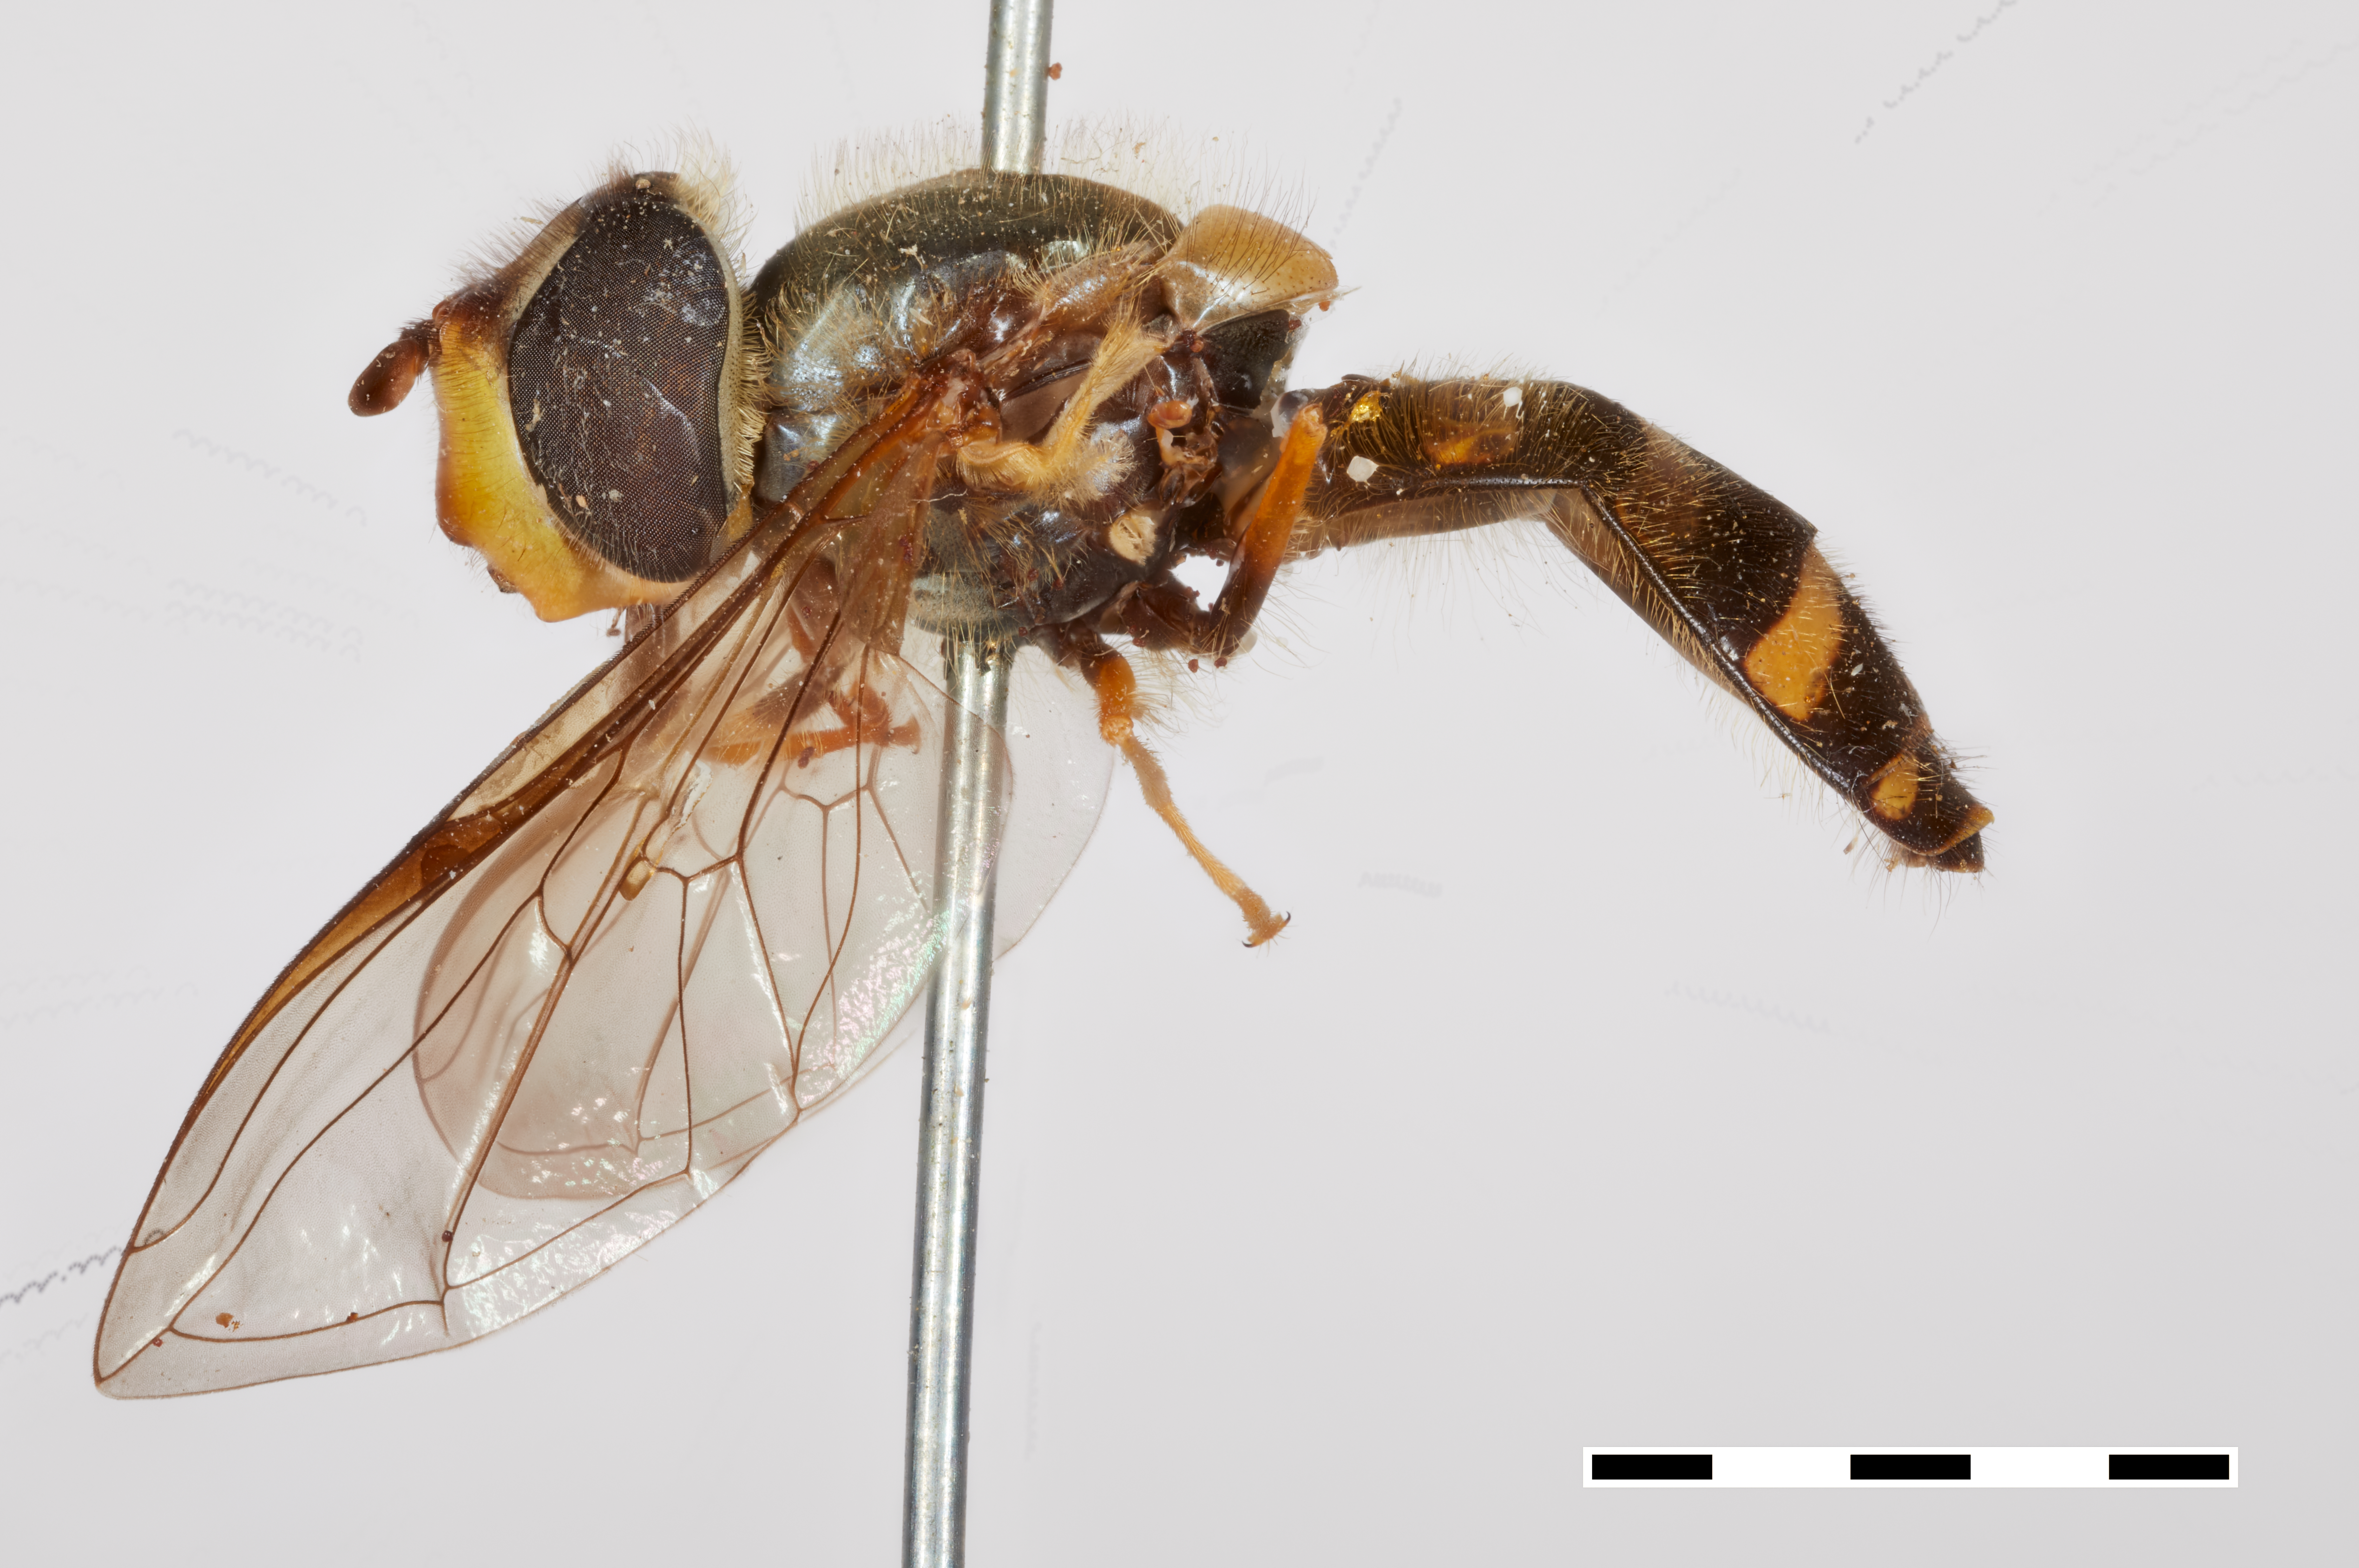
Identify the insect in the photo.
Syrphus lotus
